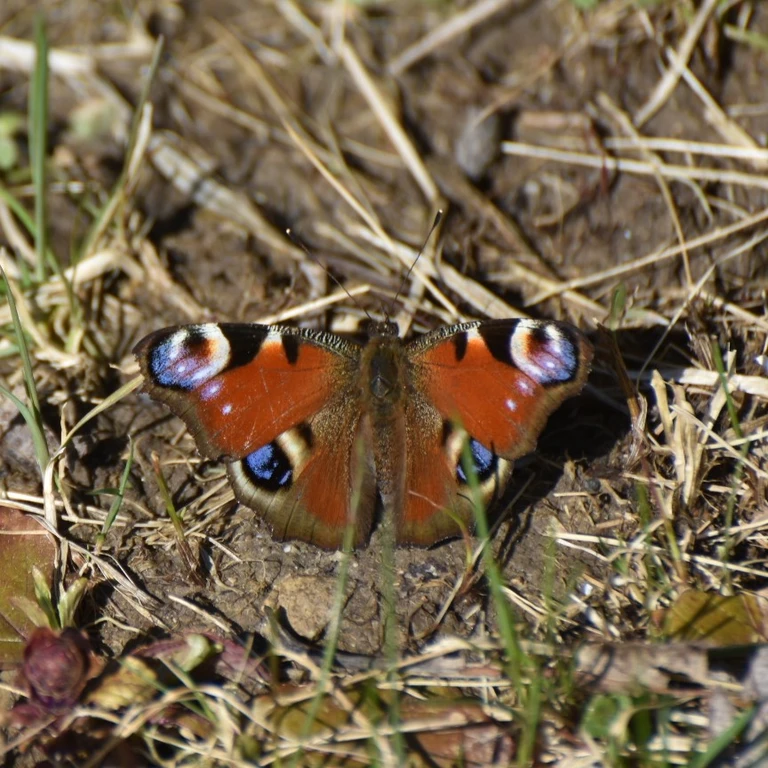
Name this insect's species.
Aglais io
